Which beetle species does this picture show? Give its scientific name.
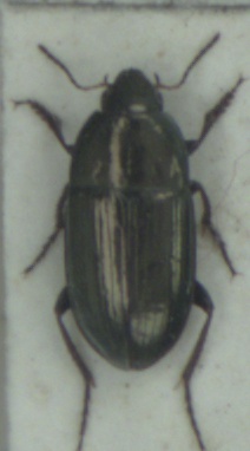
Amara aenea
